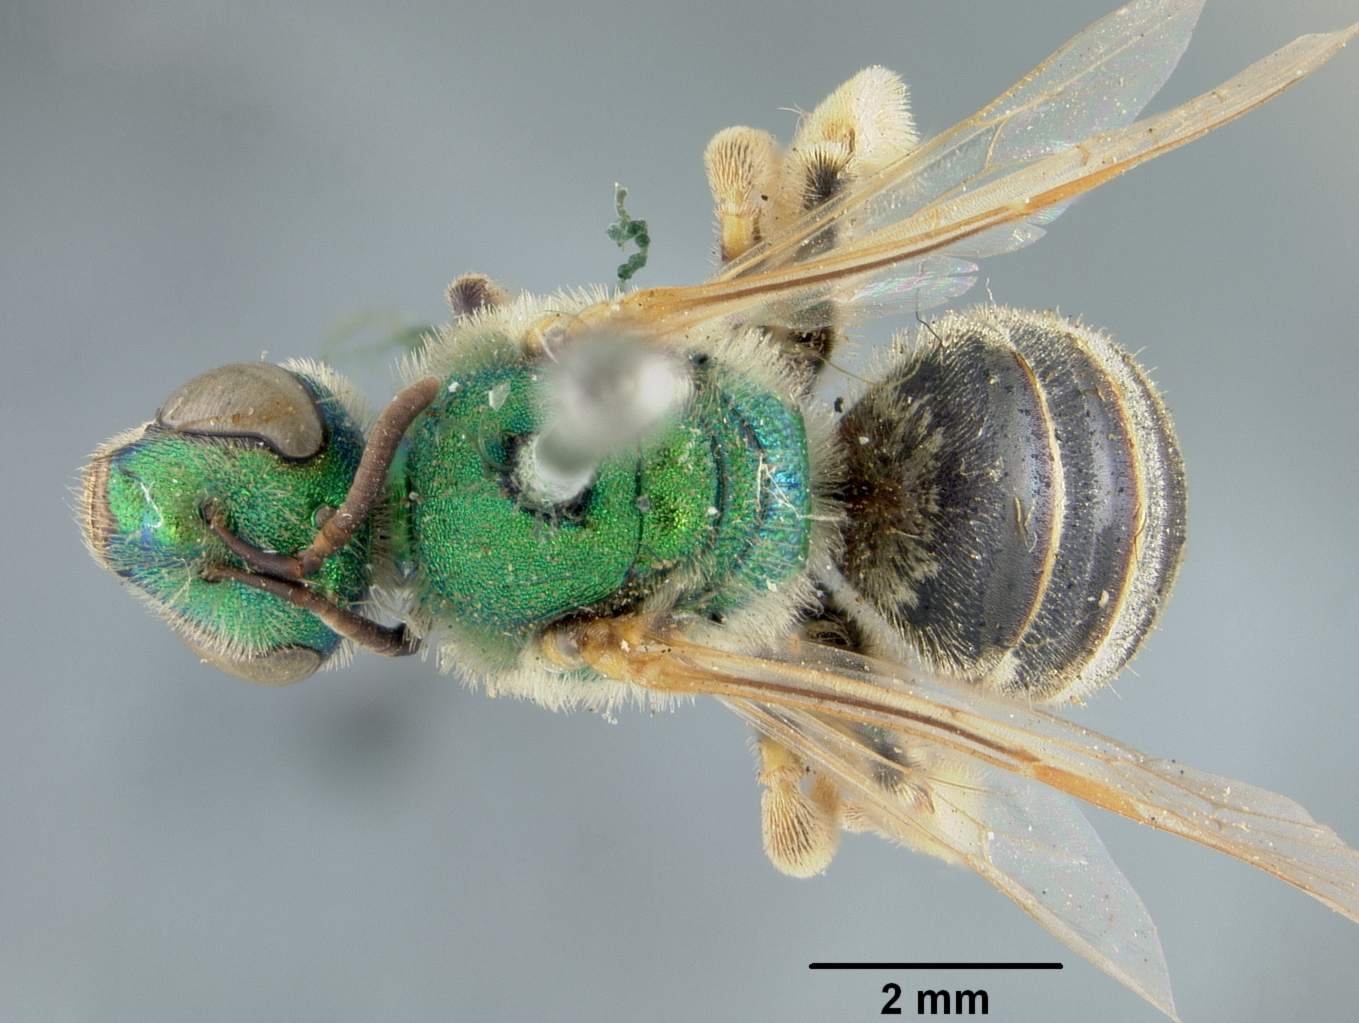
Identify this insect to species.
Agapostemon fasciatus
